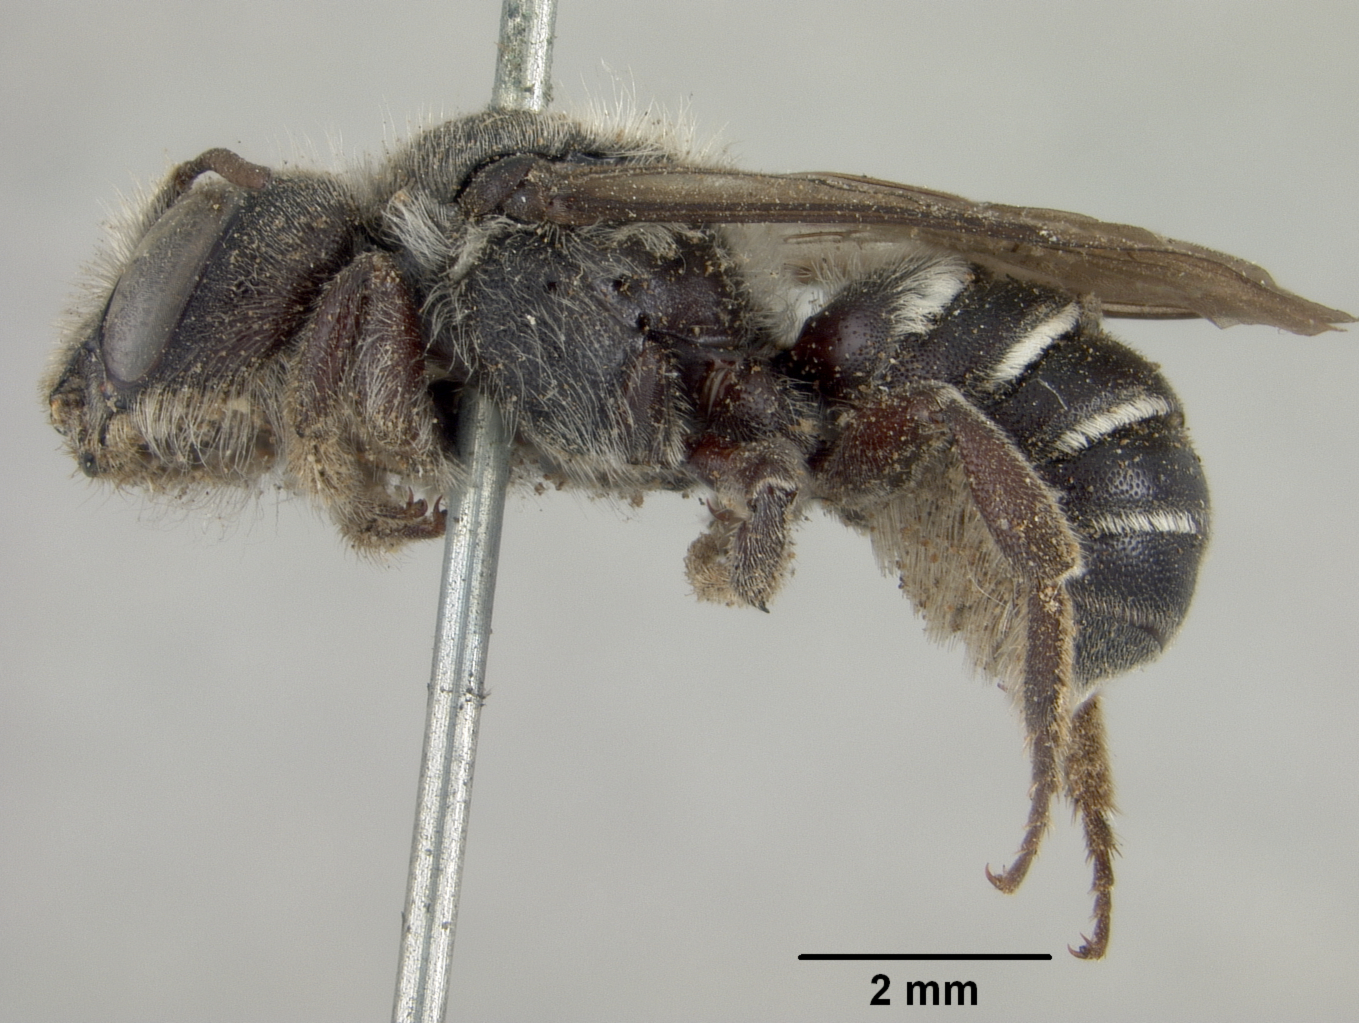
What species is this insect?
Hoplitis sambuci
